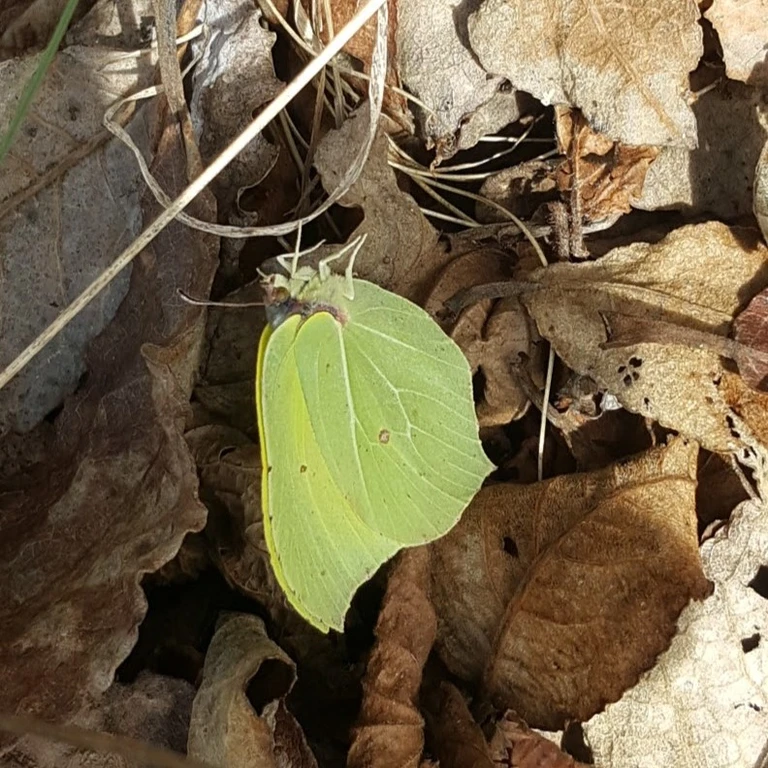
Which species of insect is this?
Gonepteryx rhamni
